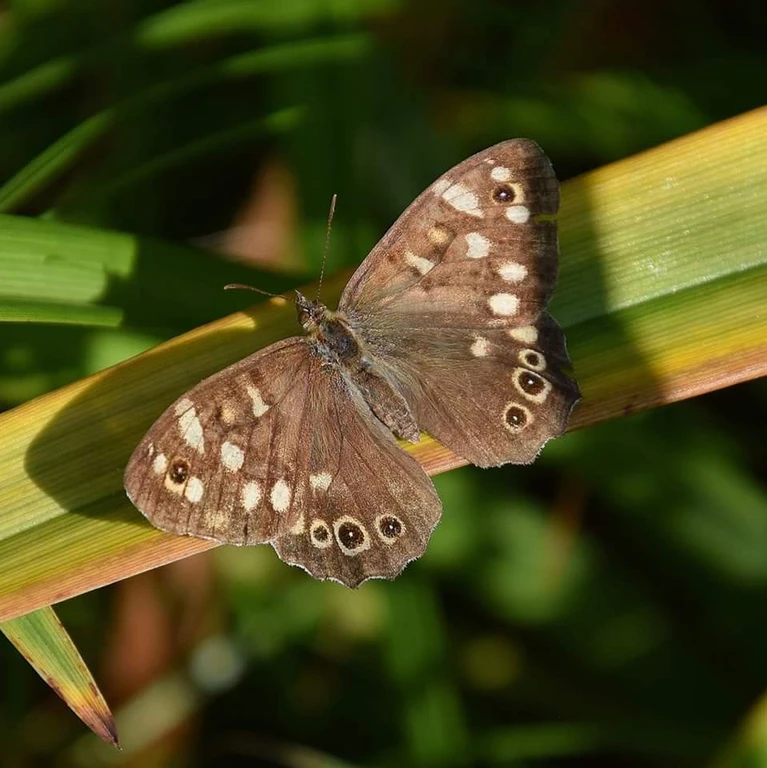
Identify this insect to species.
Pararge aegeria
